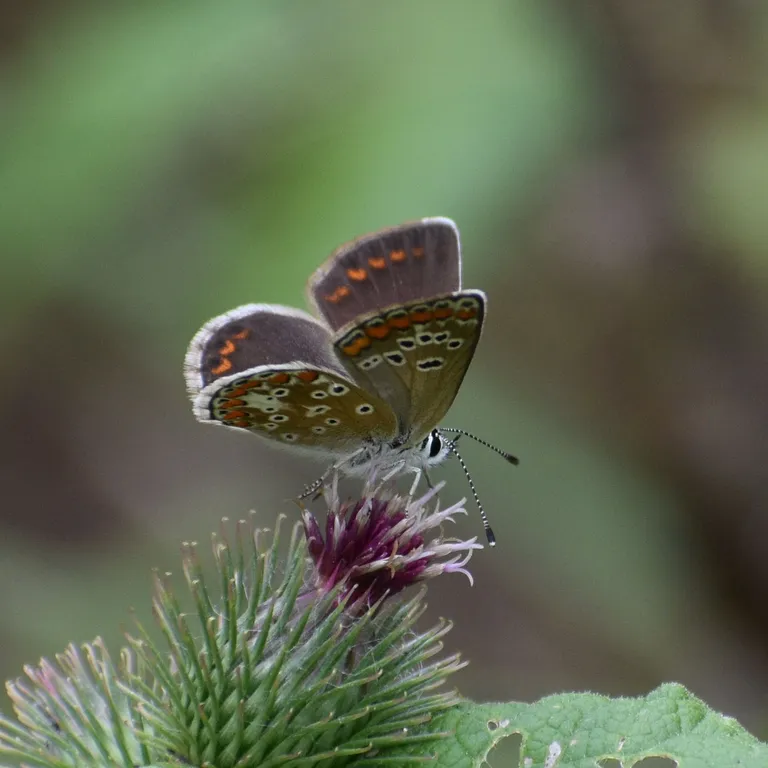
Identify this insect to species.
Aricia agestis/artaxerxes
